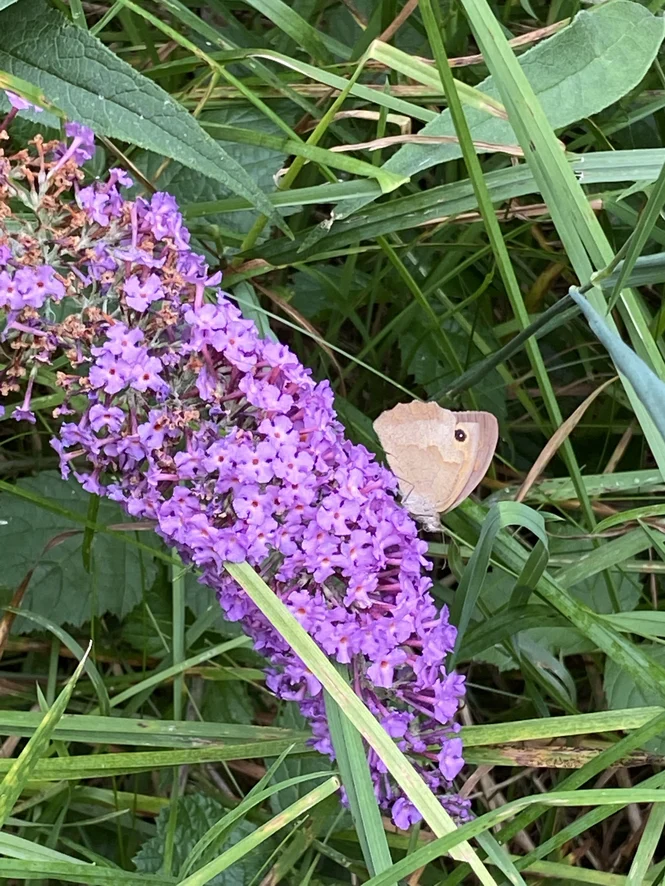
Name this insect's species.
Maniola jurtina
